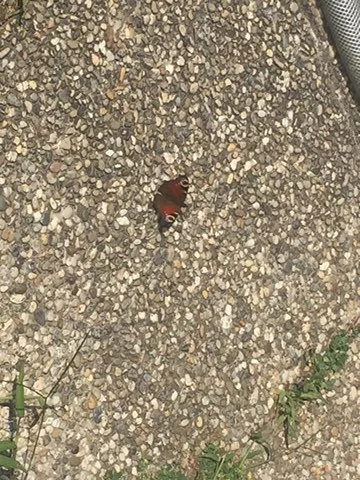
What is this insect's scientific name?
Aglais io
